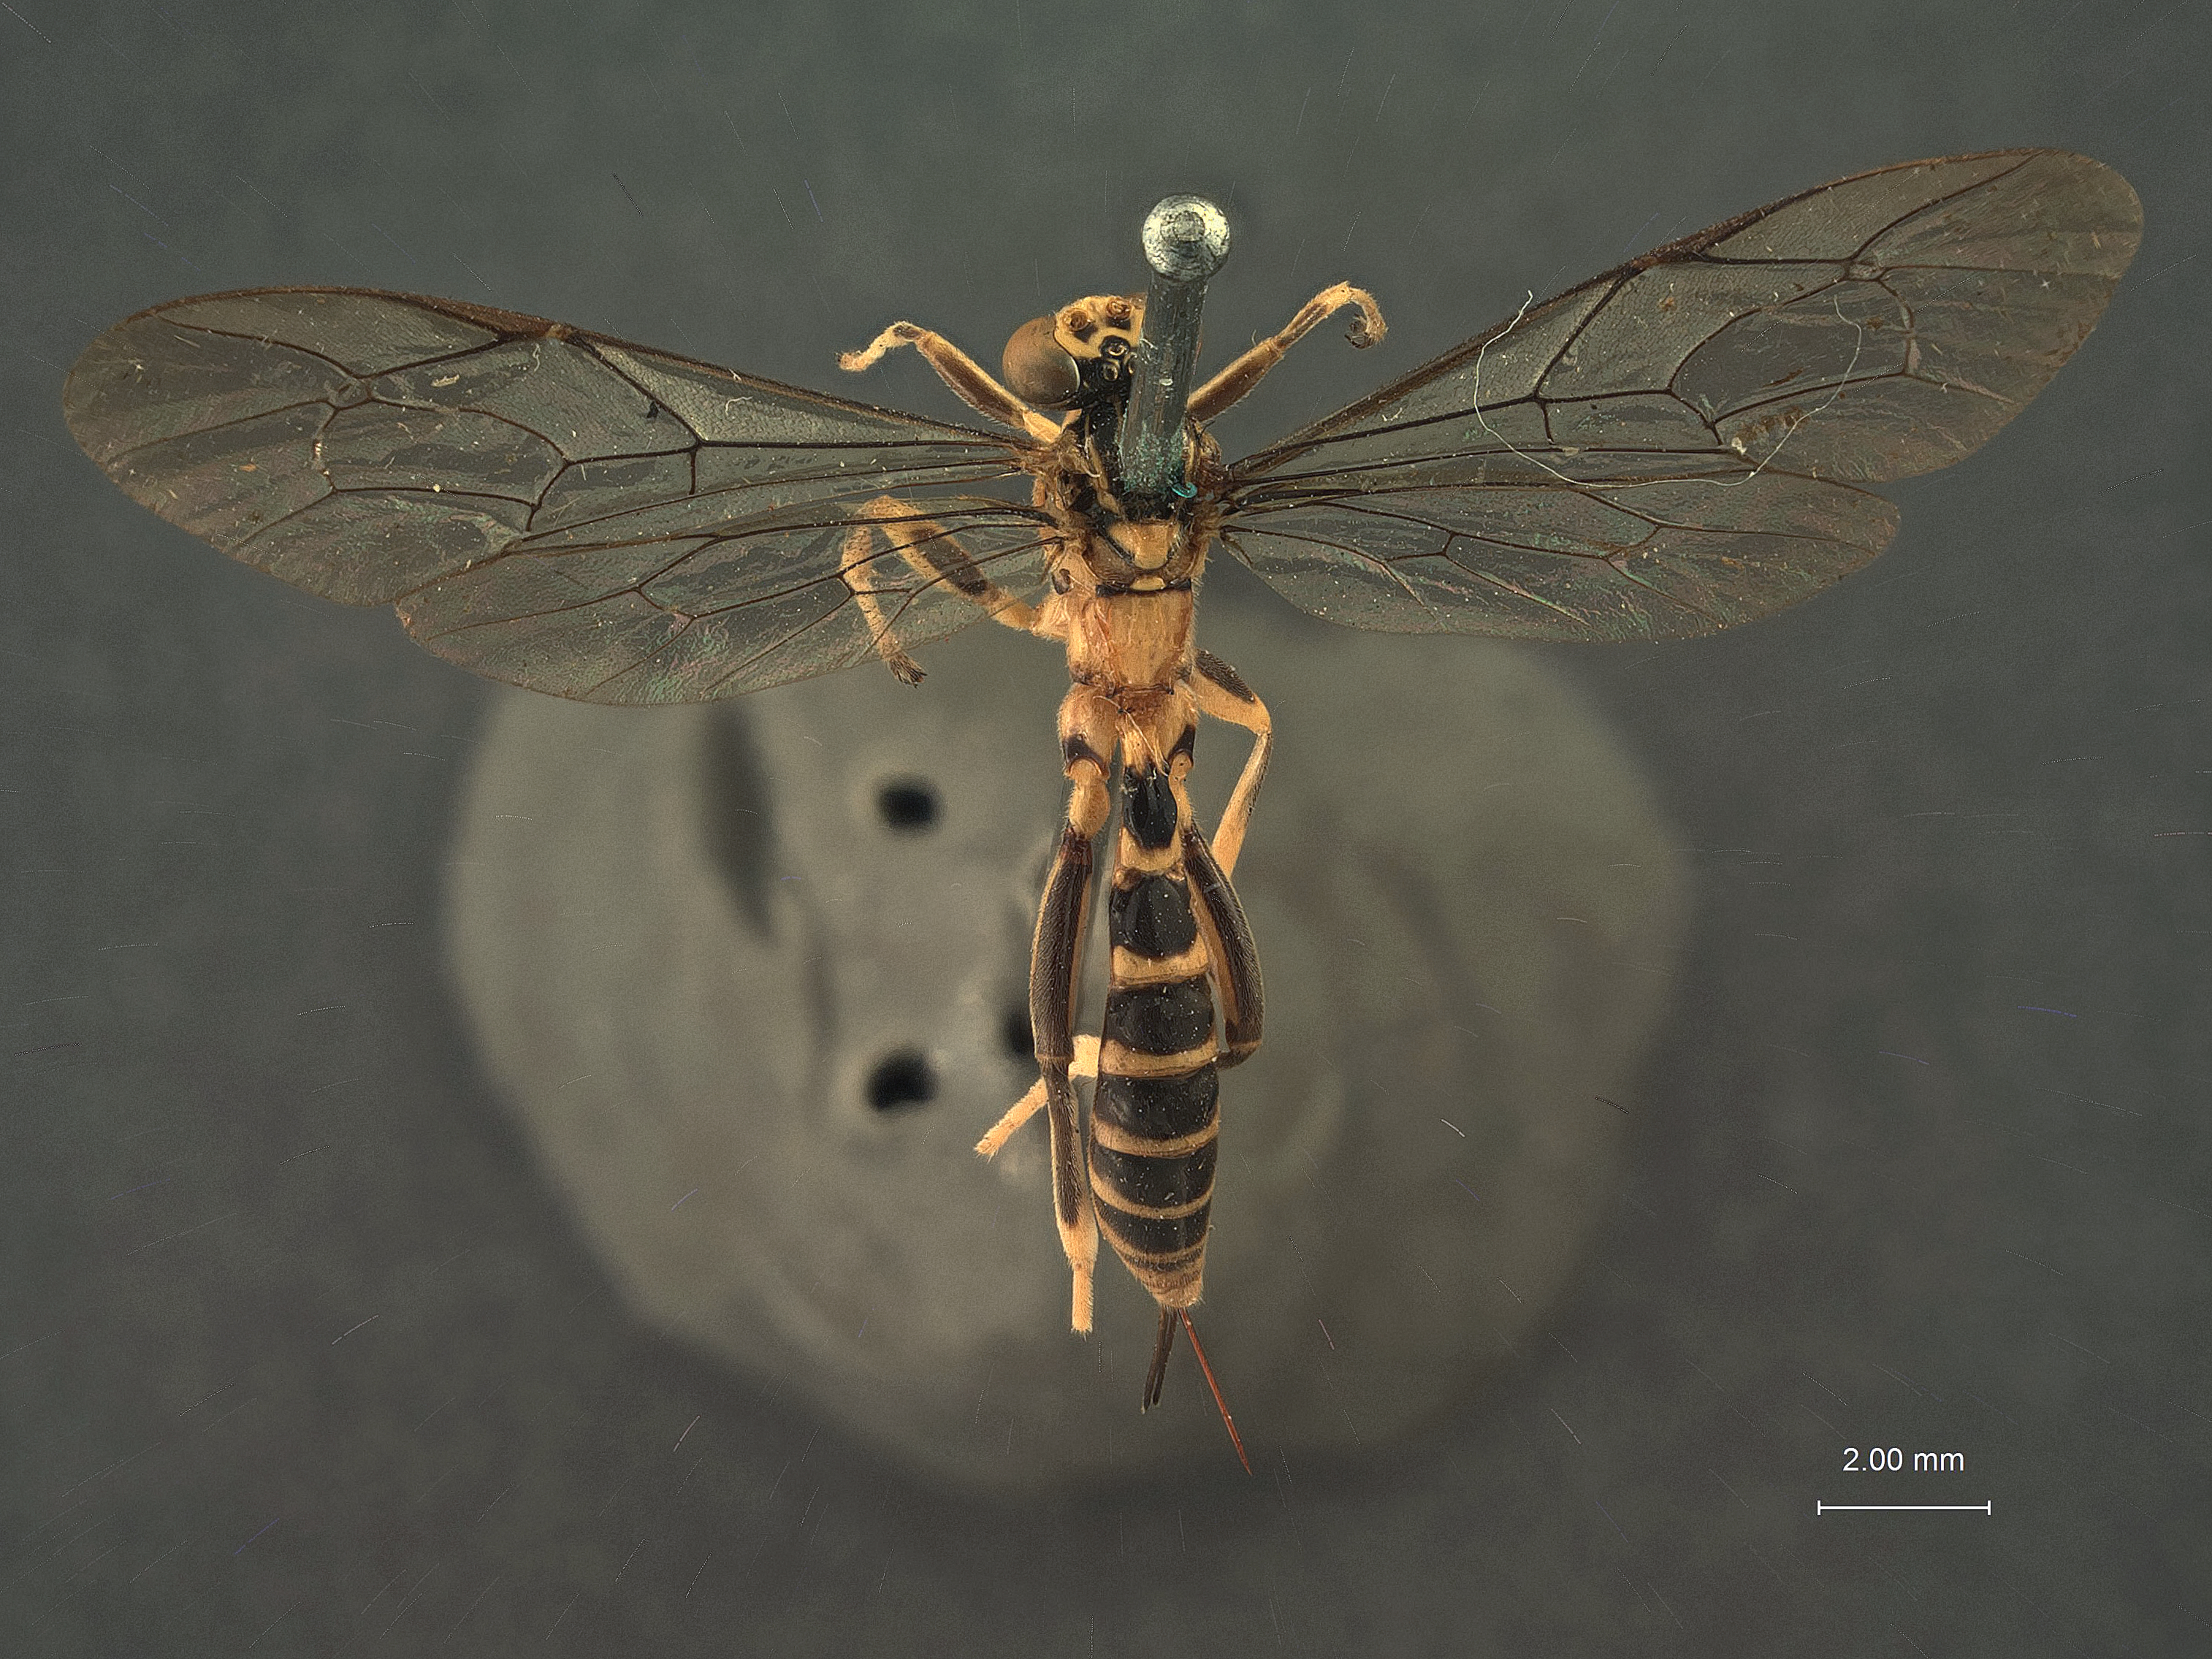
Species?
Theronia nigrivertex
